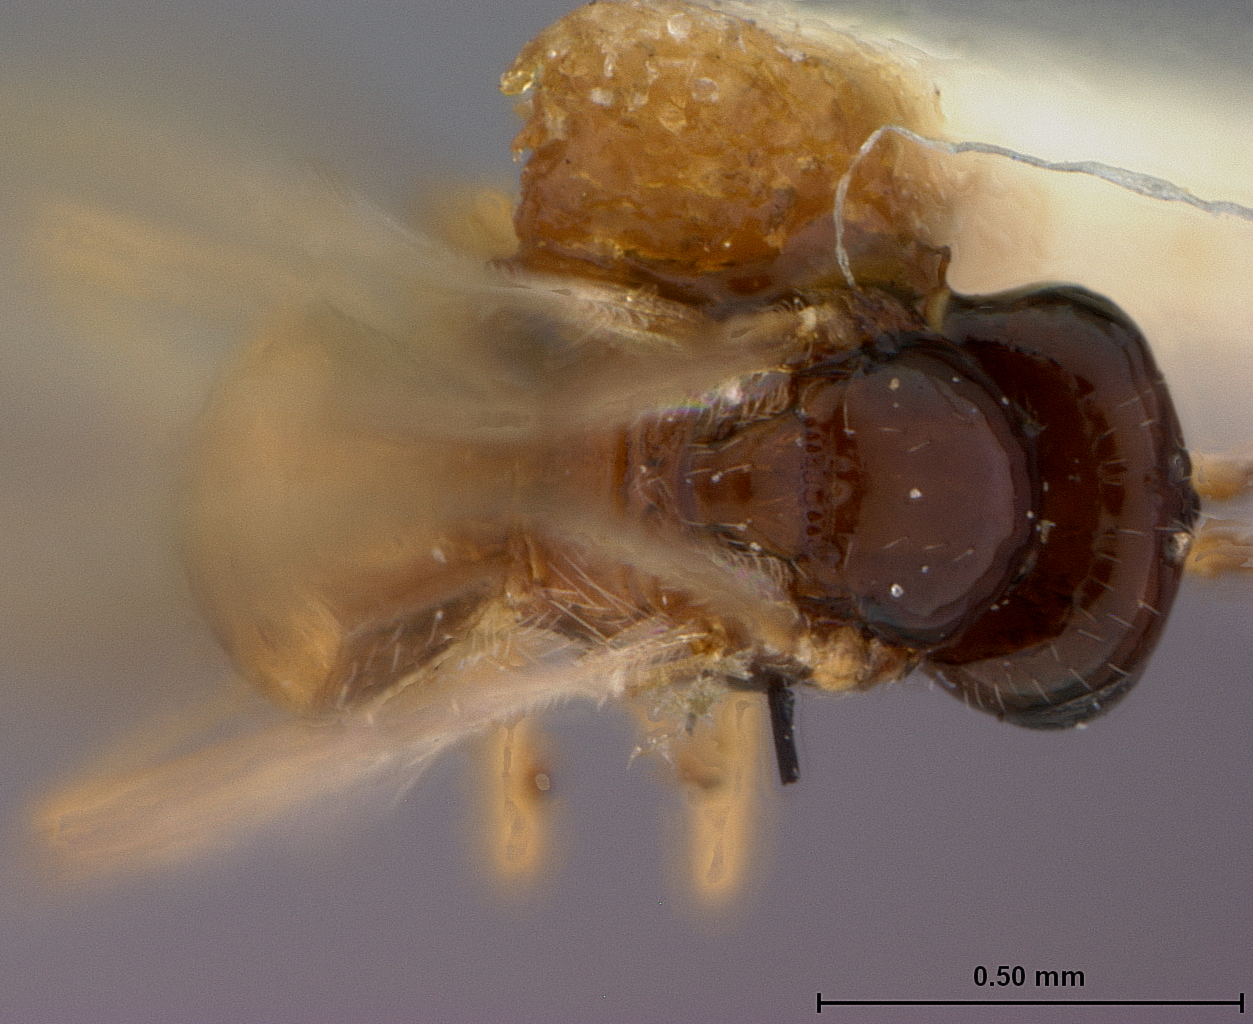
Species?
Opius brownsvillensis
